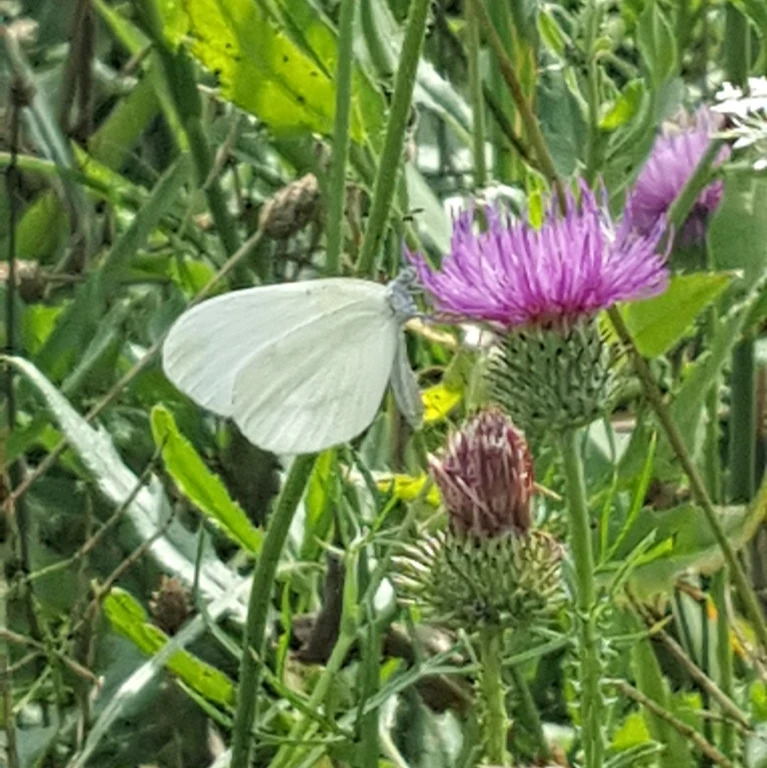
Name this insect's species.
Leptidea sinapis/juvernica
